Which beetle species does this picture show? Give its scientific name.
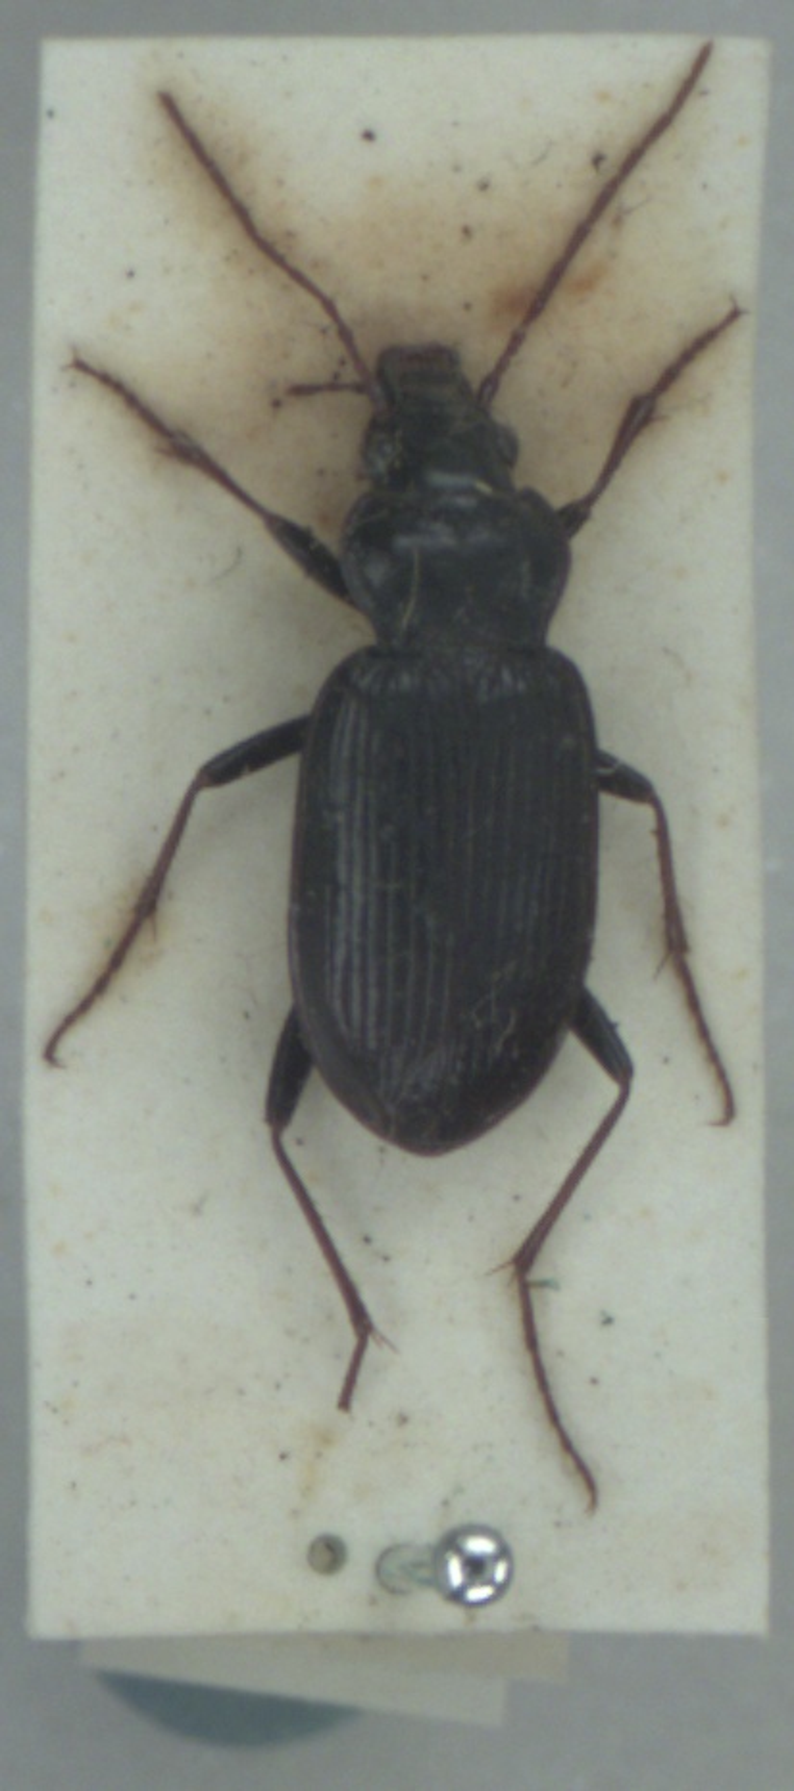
Nebria salina
